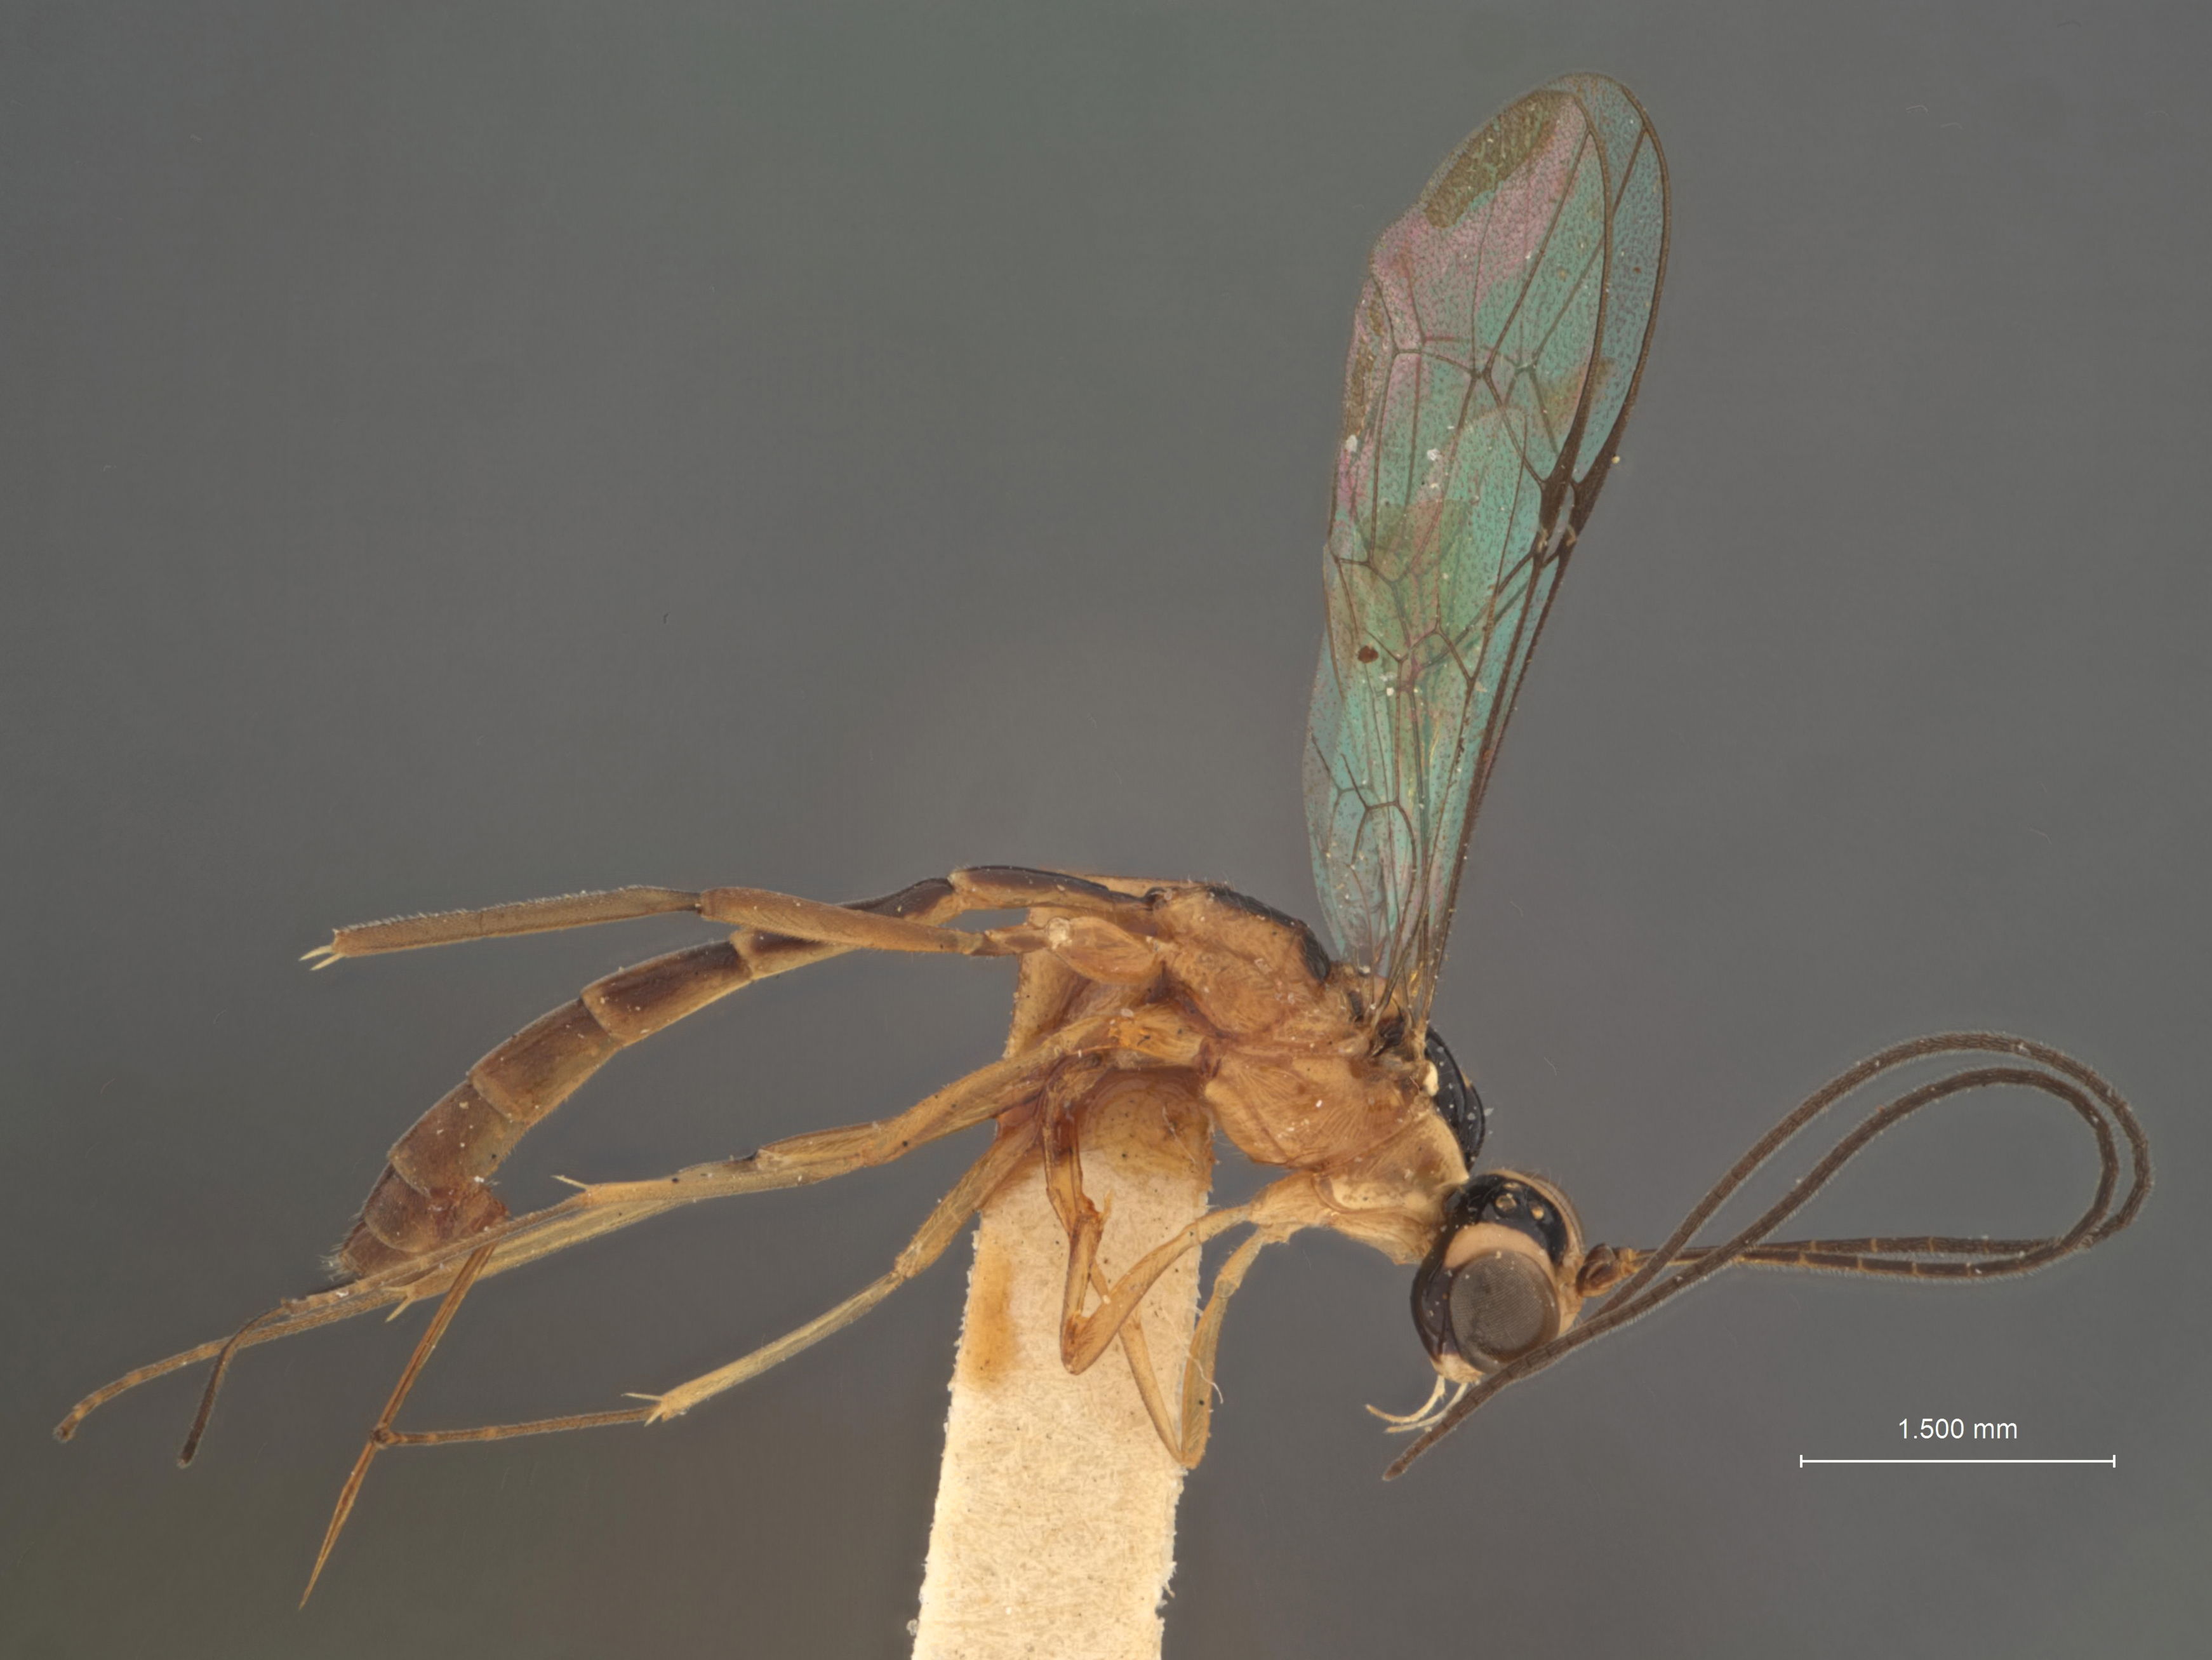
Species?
Diapetus tricolor
